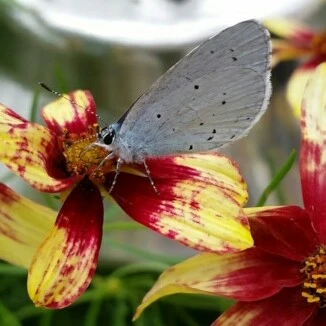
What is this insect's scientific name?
Celastrina argiolus
